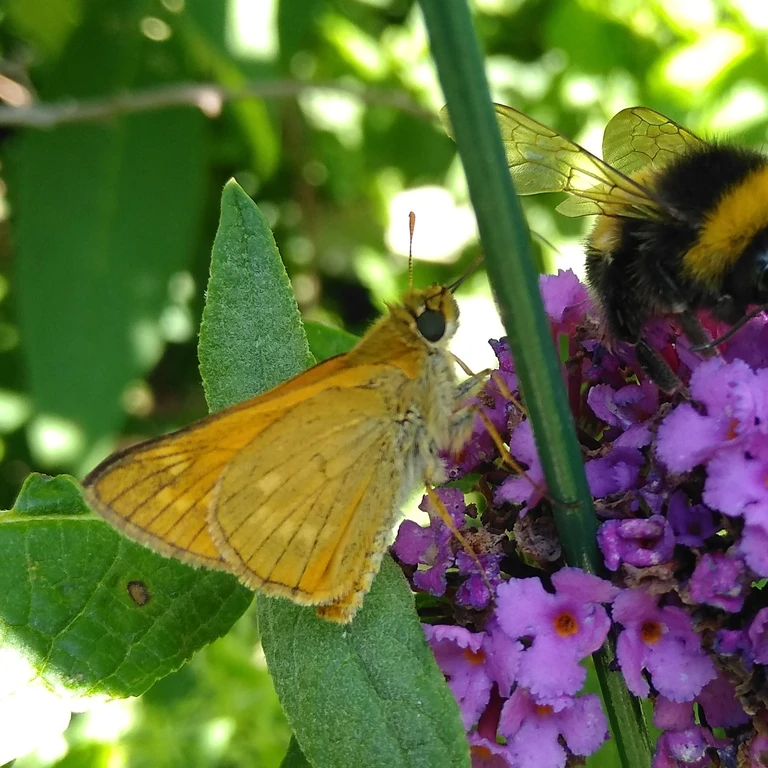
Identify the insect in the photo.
Ochlodes sylvanus (also Ochlodes venata)
